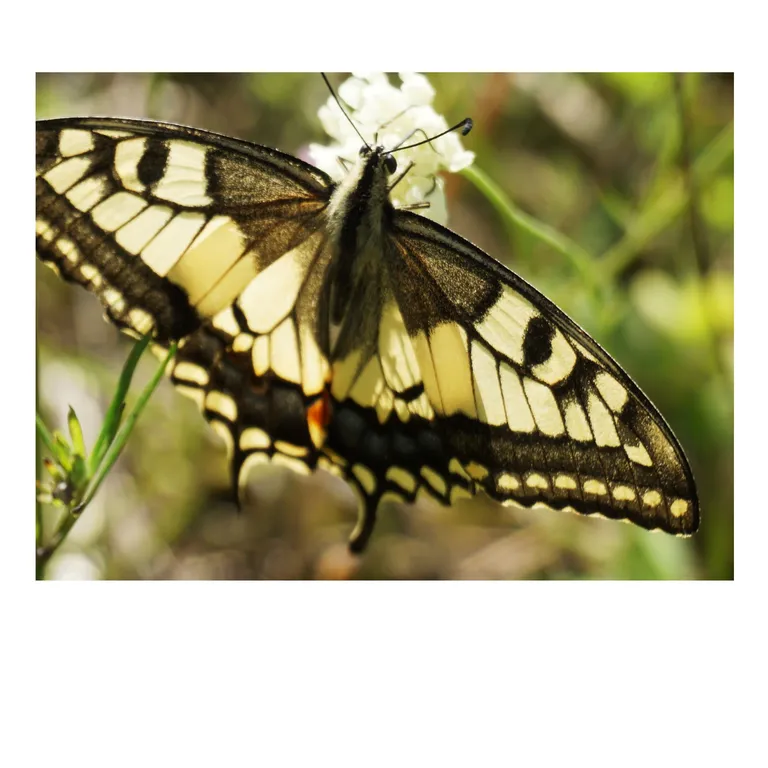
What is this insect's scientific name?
Papilio machaon
